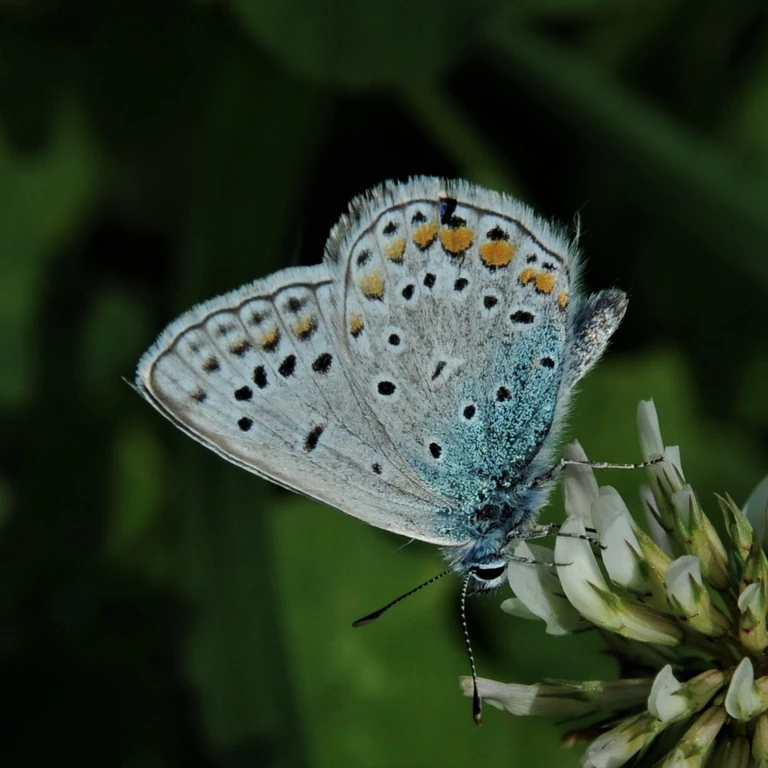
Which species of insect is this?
Polyommatus icarus
